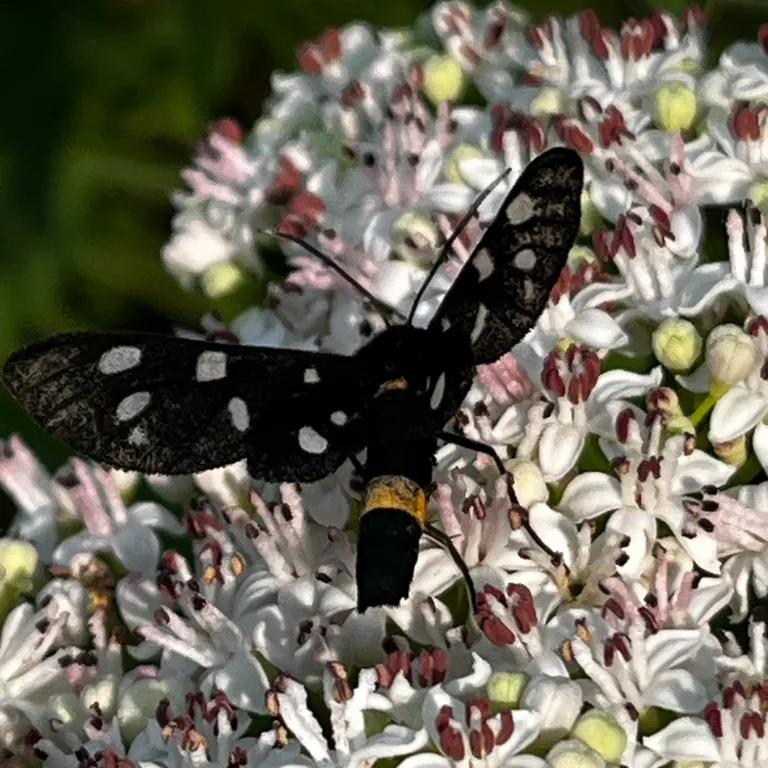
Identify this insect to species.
Amata phegea
